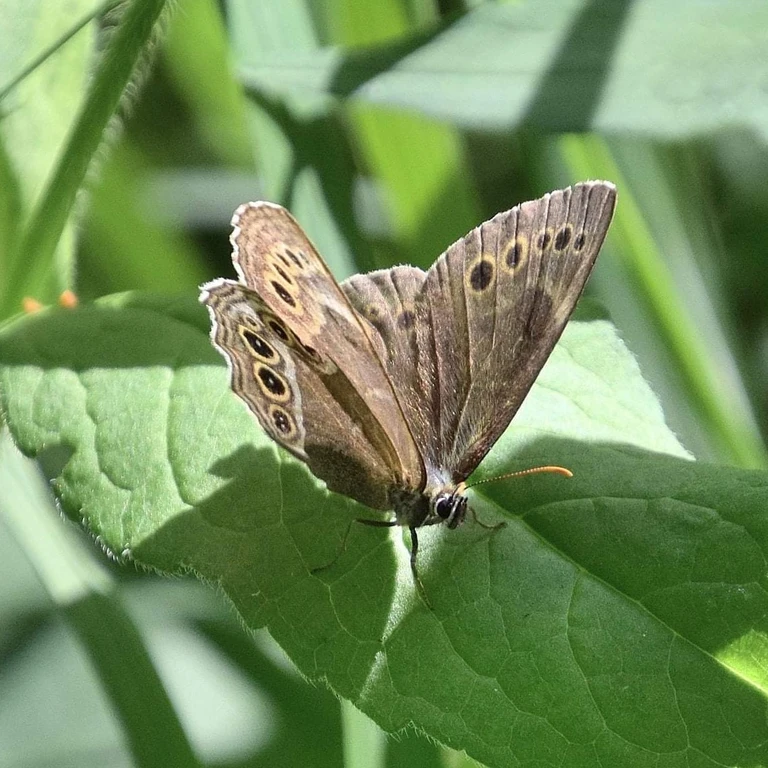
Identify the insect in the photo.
Lopinga achine (also Pararge achine)
